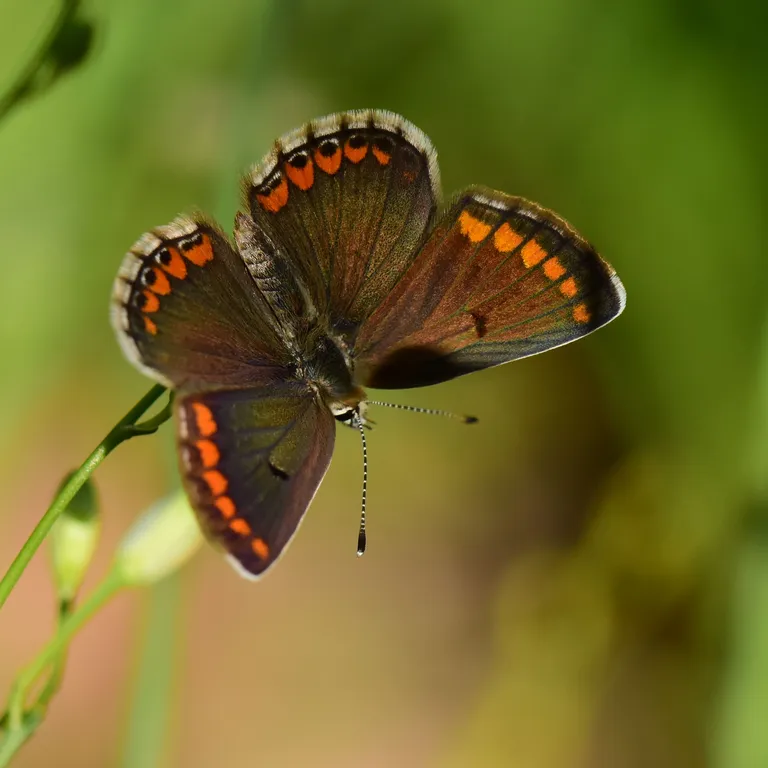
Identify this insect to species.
Aricia agestis/artaxerxes
